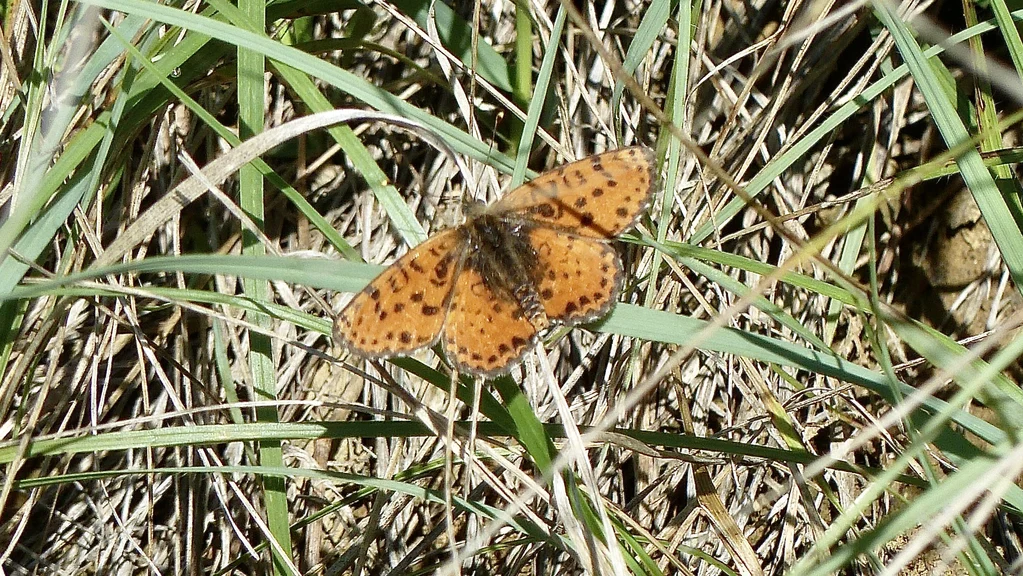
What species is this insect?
Melitaea didyma
